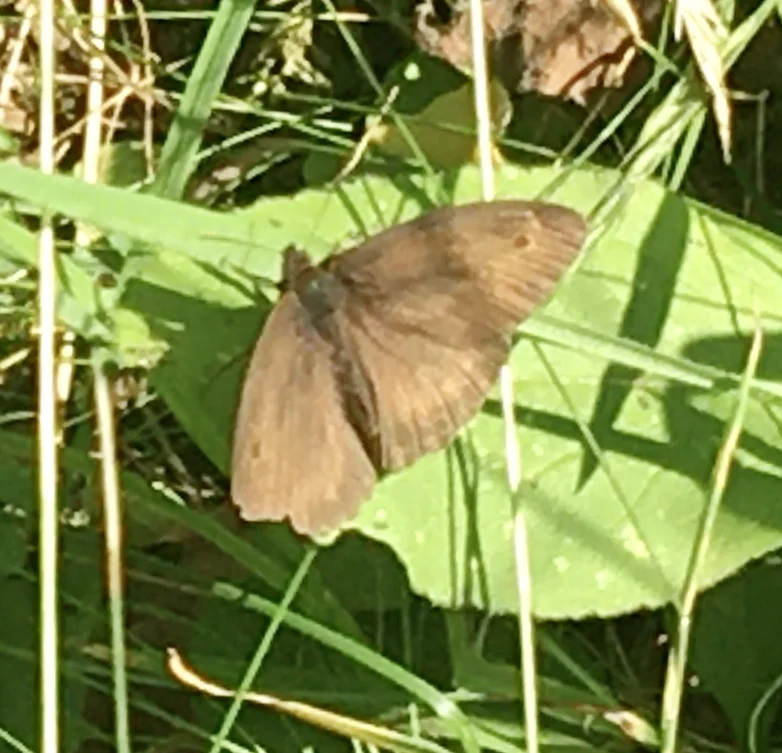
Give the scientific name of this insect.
Maniola jurtina
